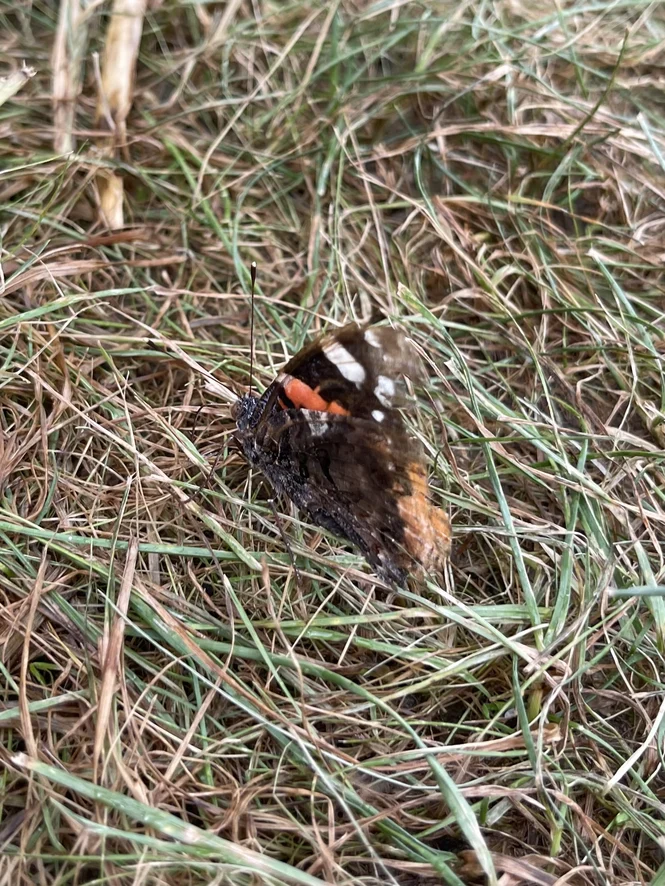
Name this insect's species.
Vanessa atalanta
